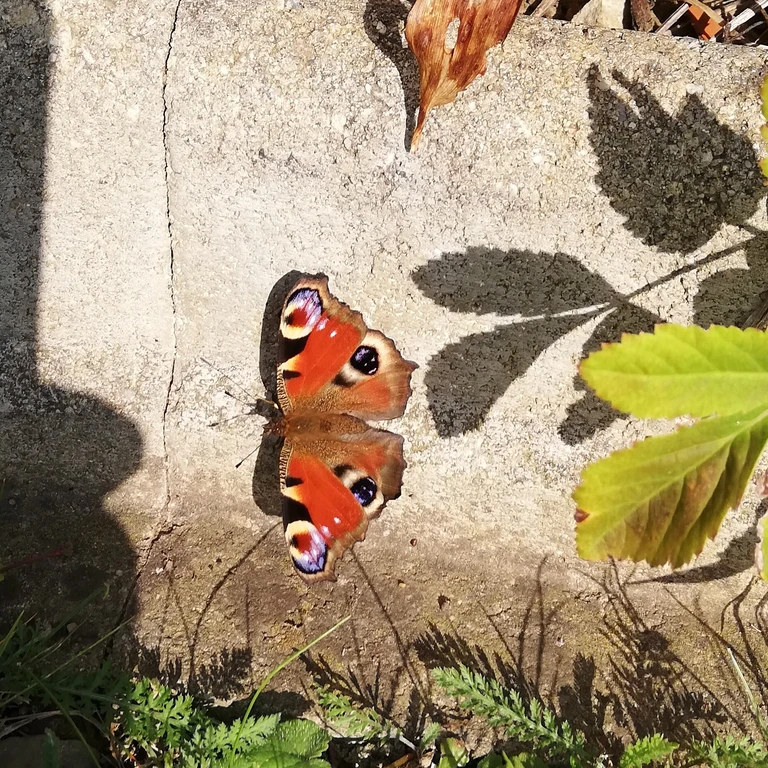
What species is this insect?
Aglais io
